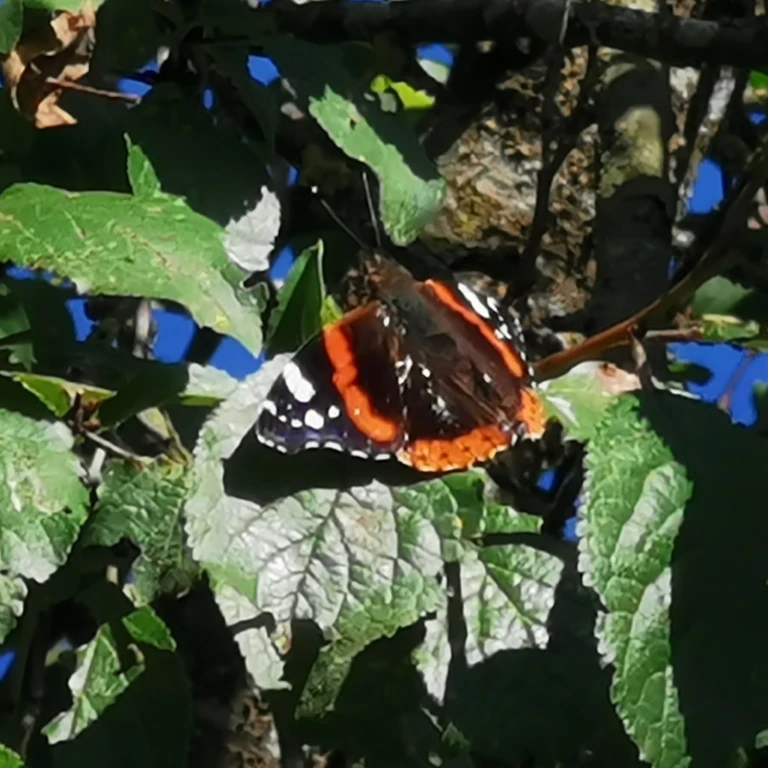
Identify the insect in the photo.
Vanessa atalanta
